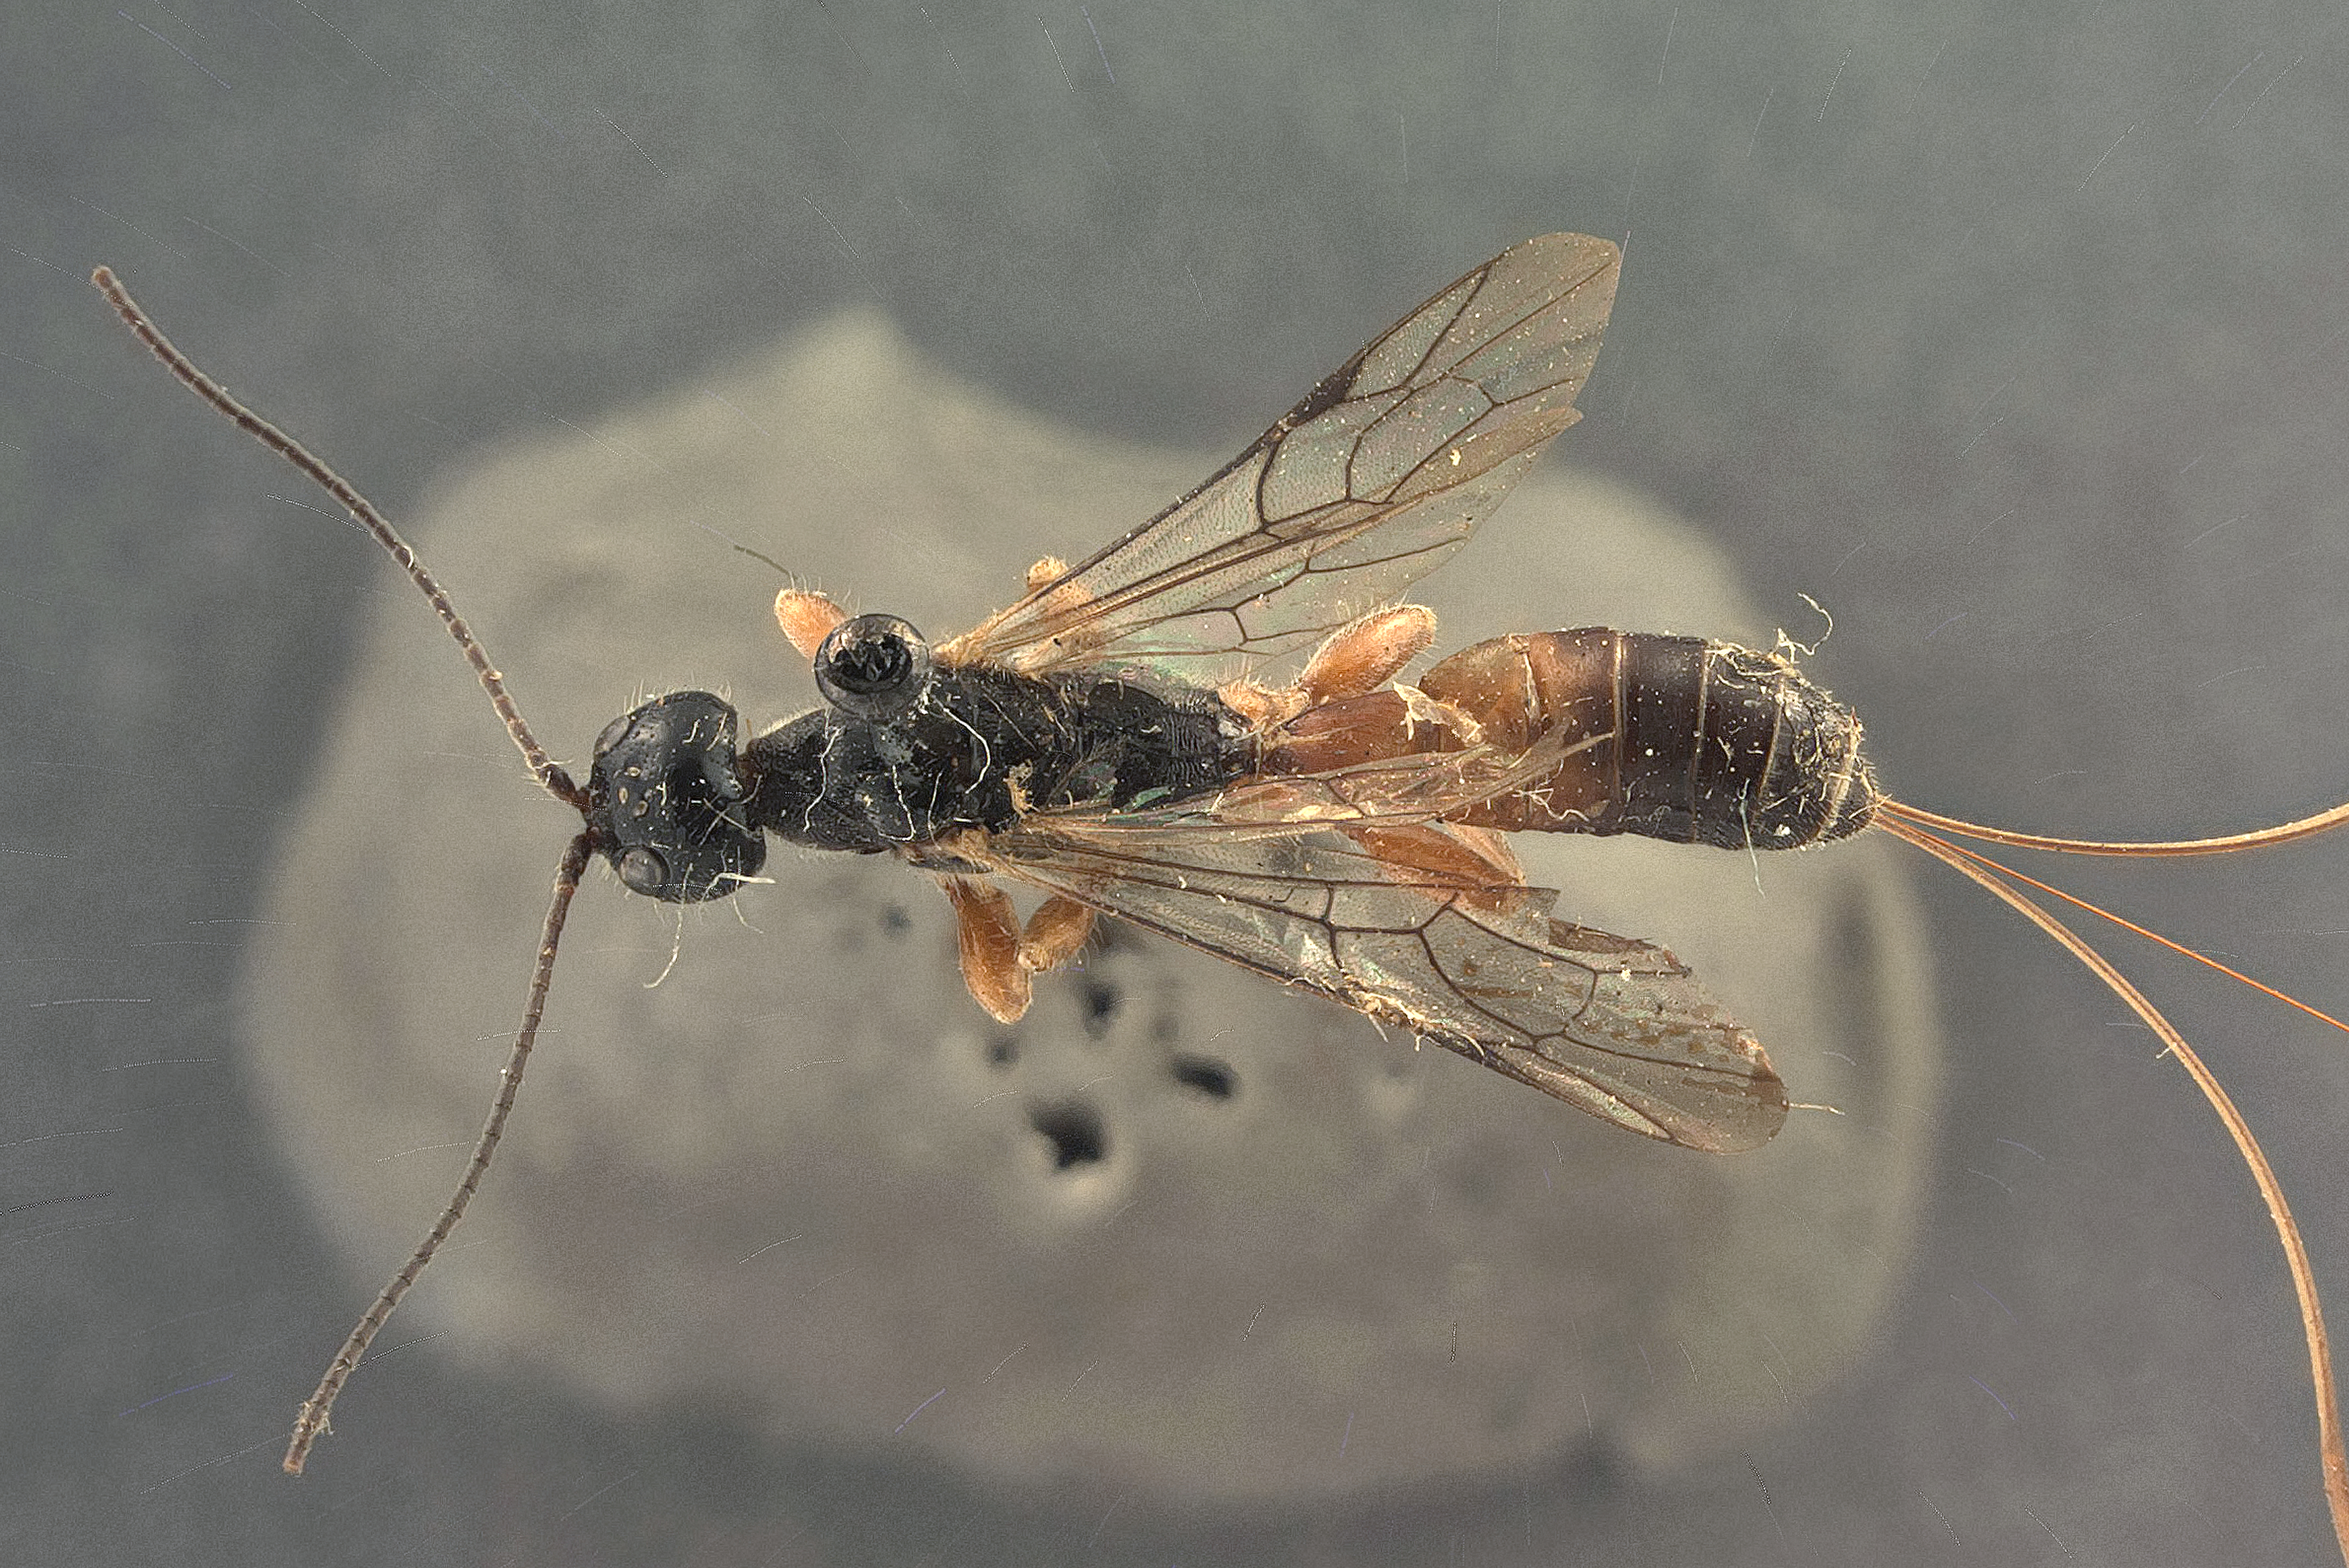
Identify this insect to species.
Aplomerus foutsi
